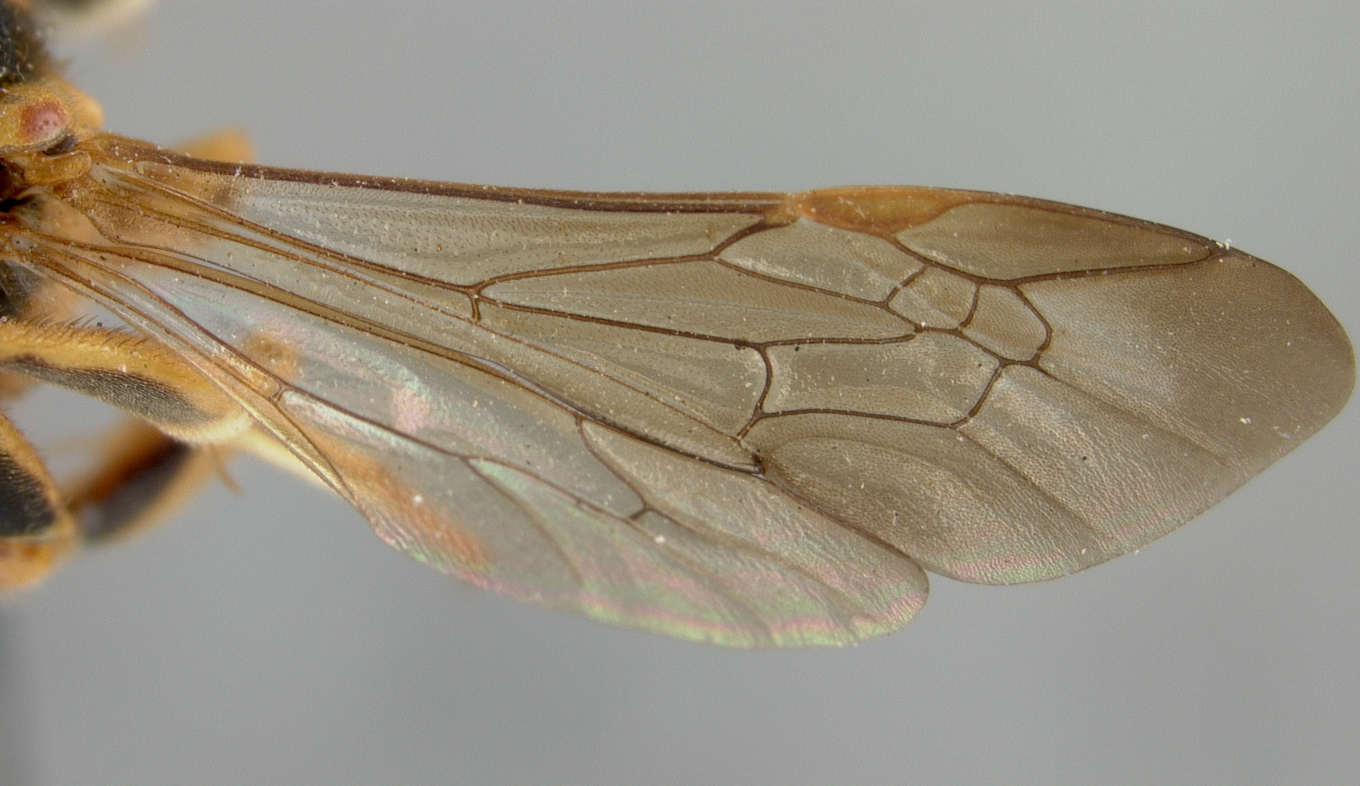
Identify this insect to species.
Nomada ashmeadi
